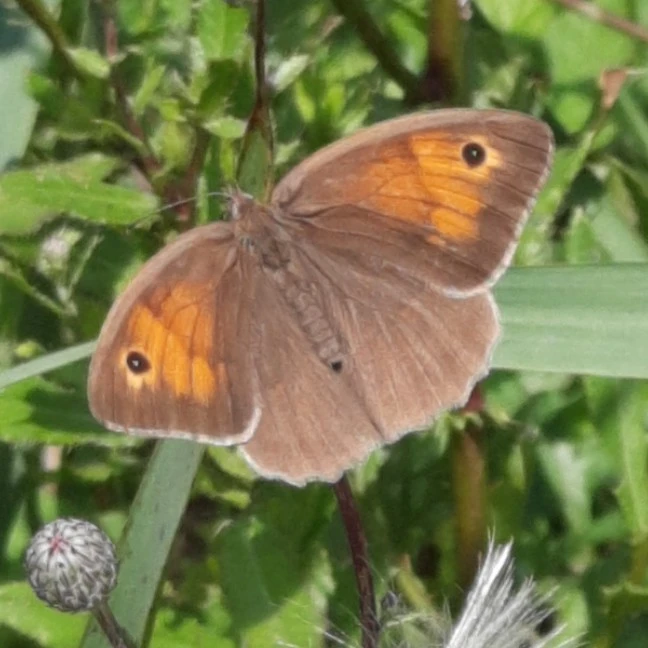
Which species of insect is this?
Maniola jurtina
